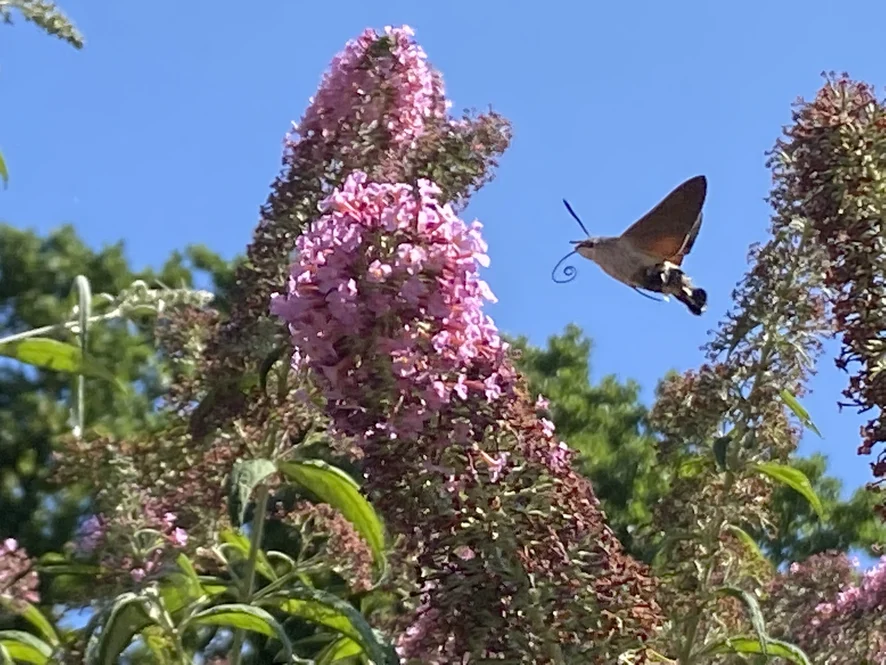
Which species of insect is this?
Macroglossum stellatarum
